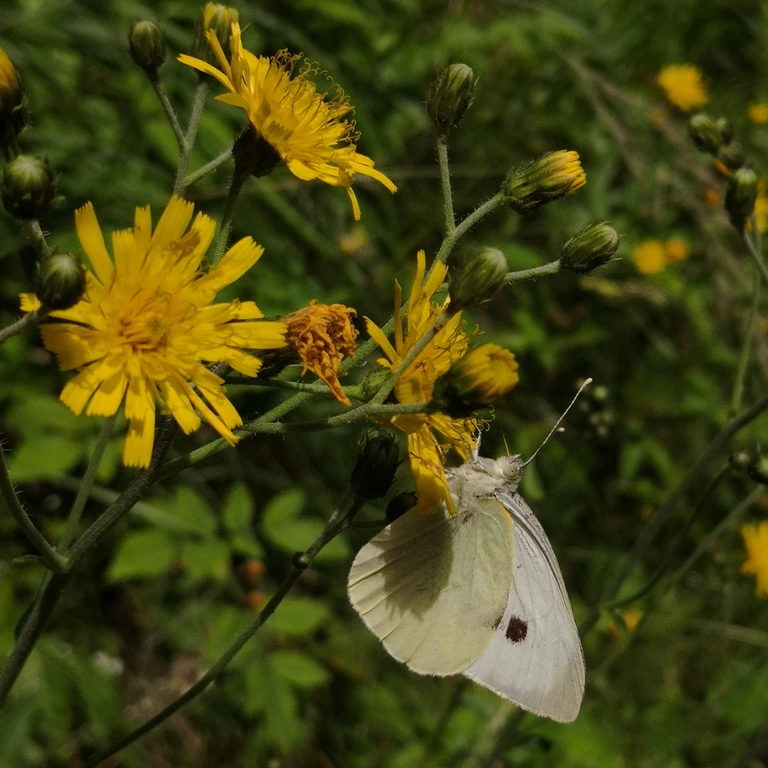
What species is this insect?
Pieris brassicae
